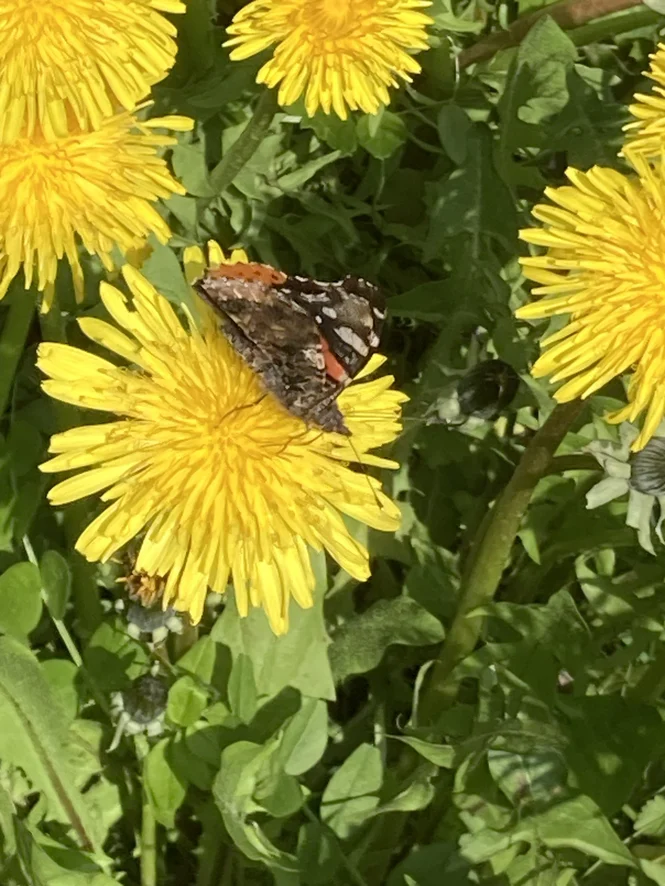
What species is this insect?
Vanessa atalanta
